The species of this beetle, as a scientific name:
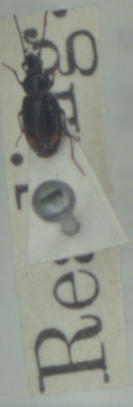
Bembidion guttula
